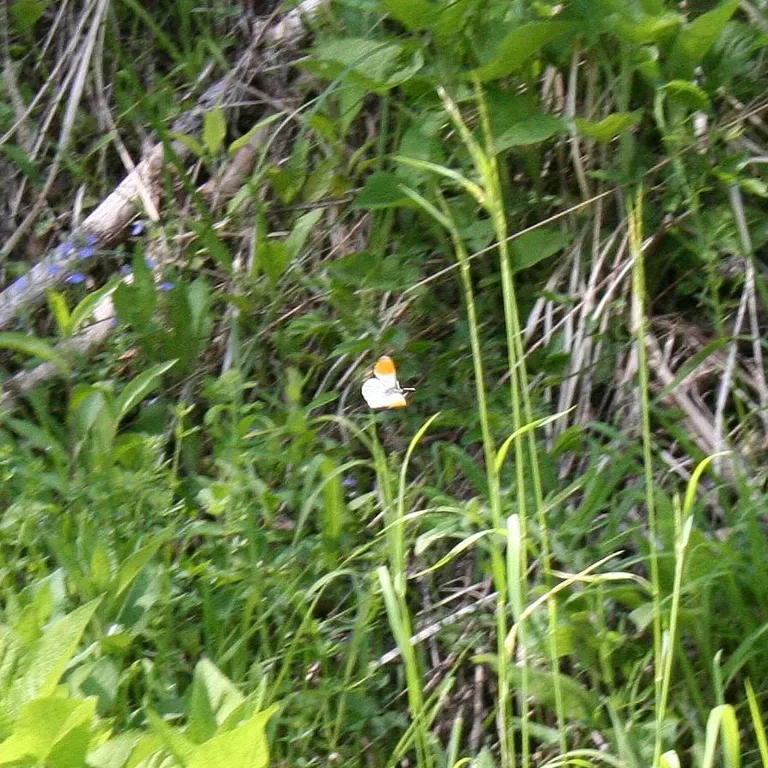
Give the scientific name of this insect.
Anthocharis cardamines
